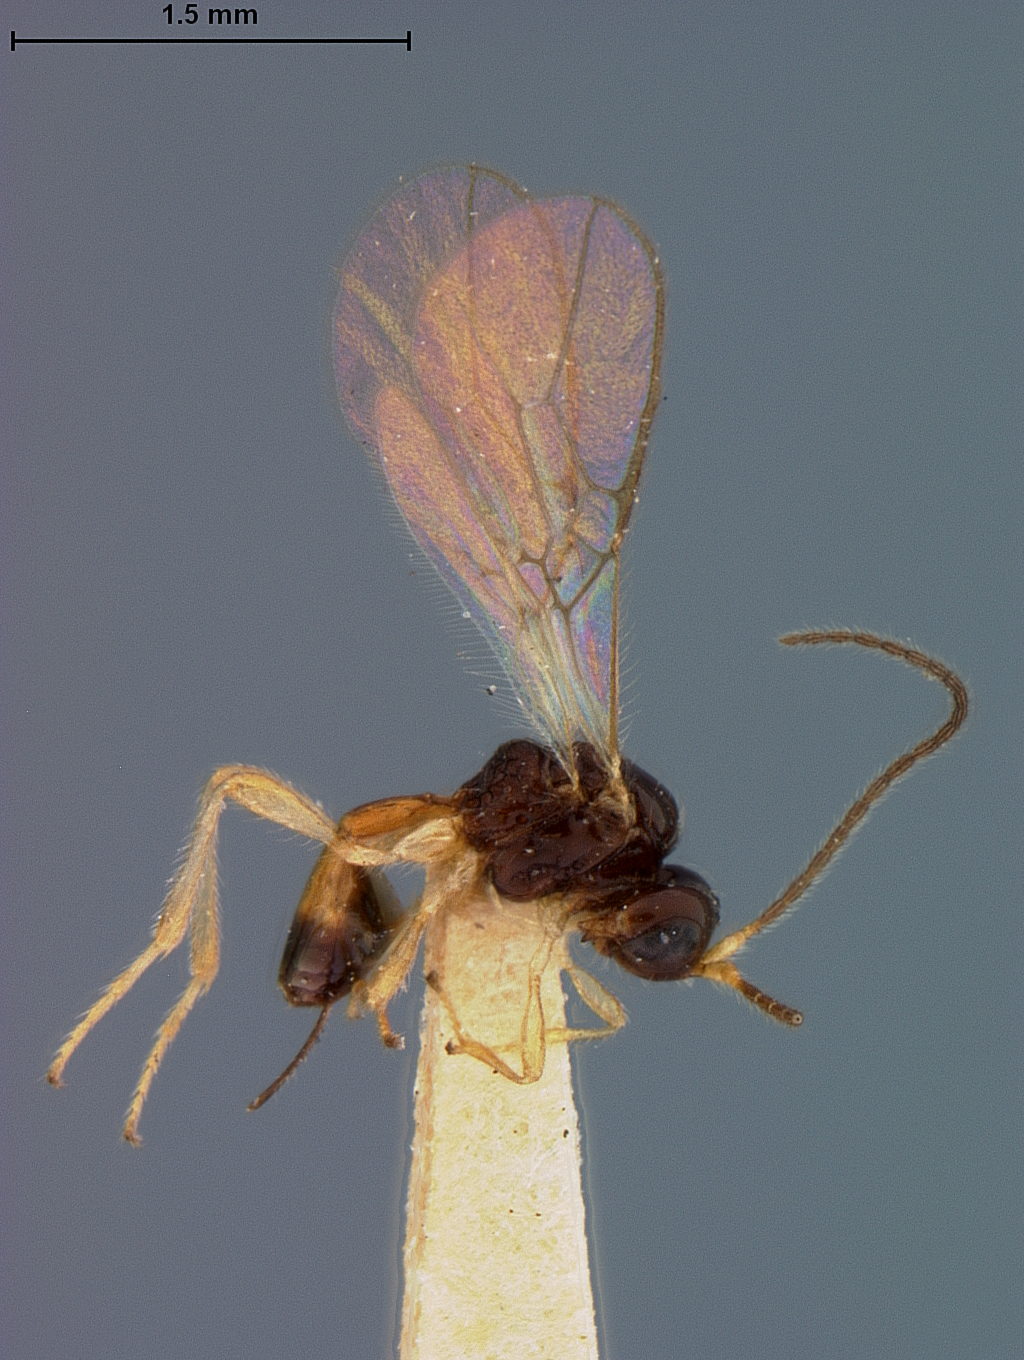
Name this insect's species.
Aspilota fasciatae
